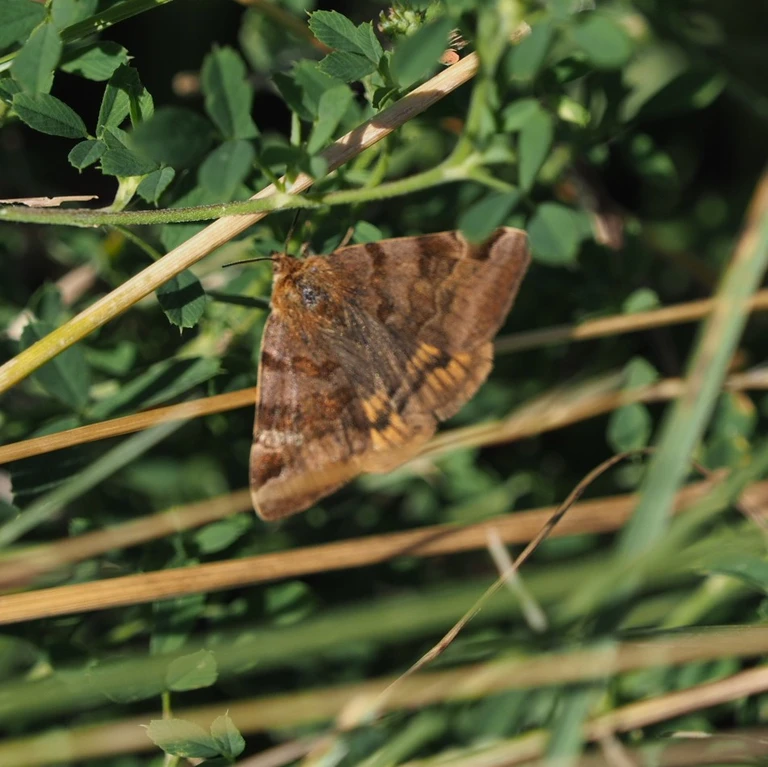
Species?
Euclidia glyphica
